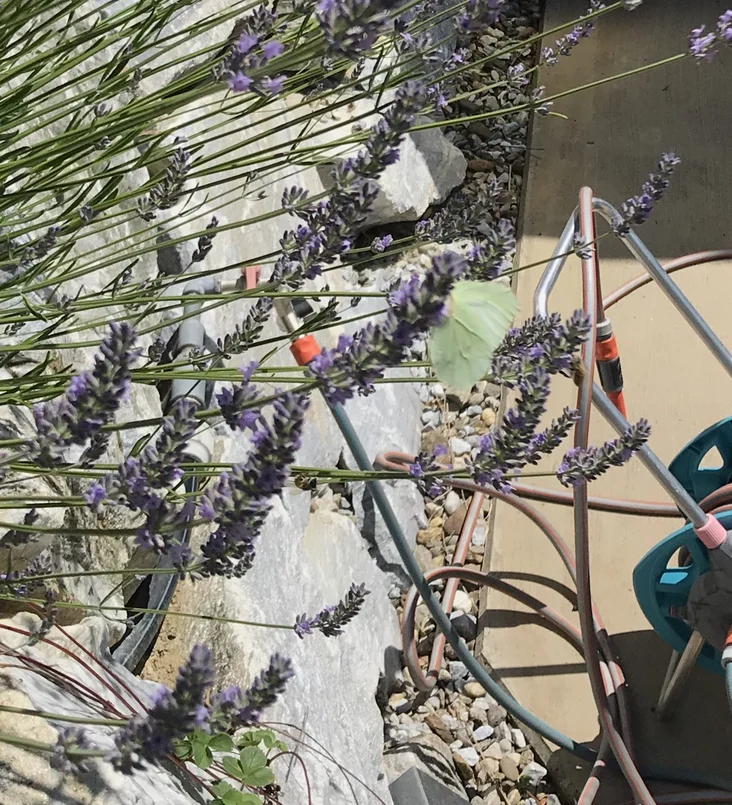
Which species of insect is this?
Gonepteryx rhamni
